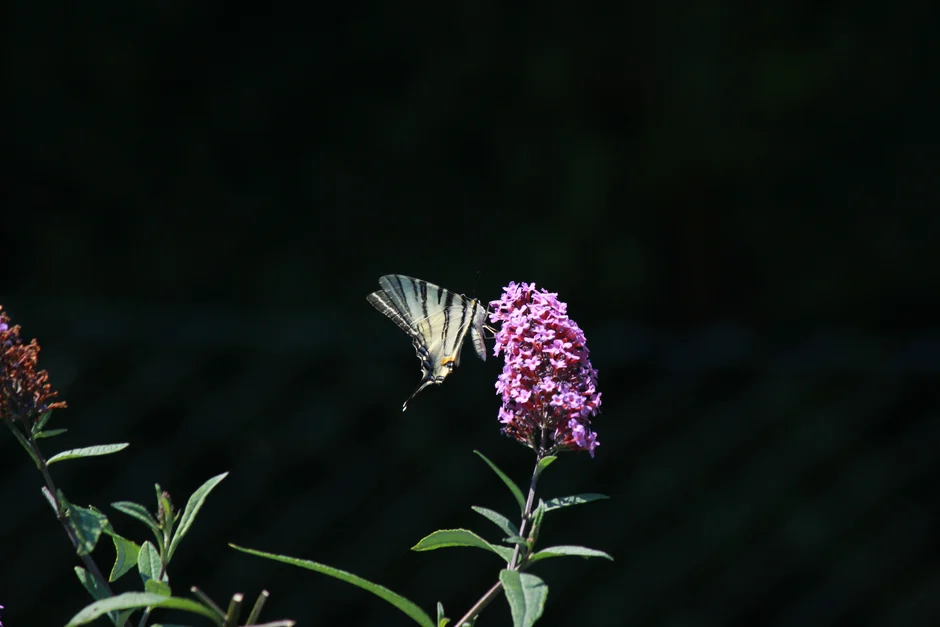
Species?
Iphiclides podalirius
